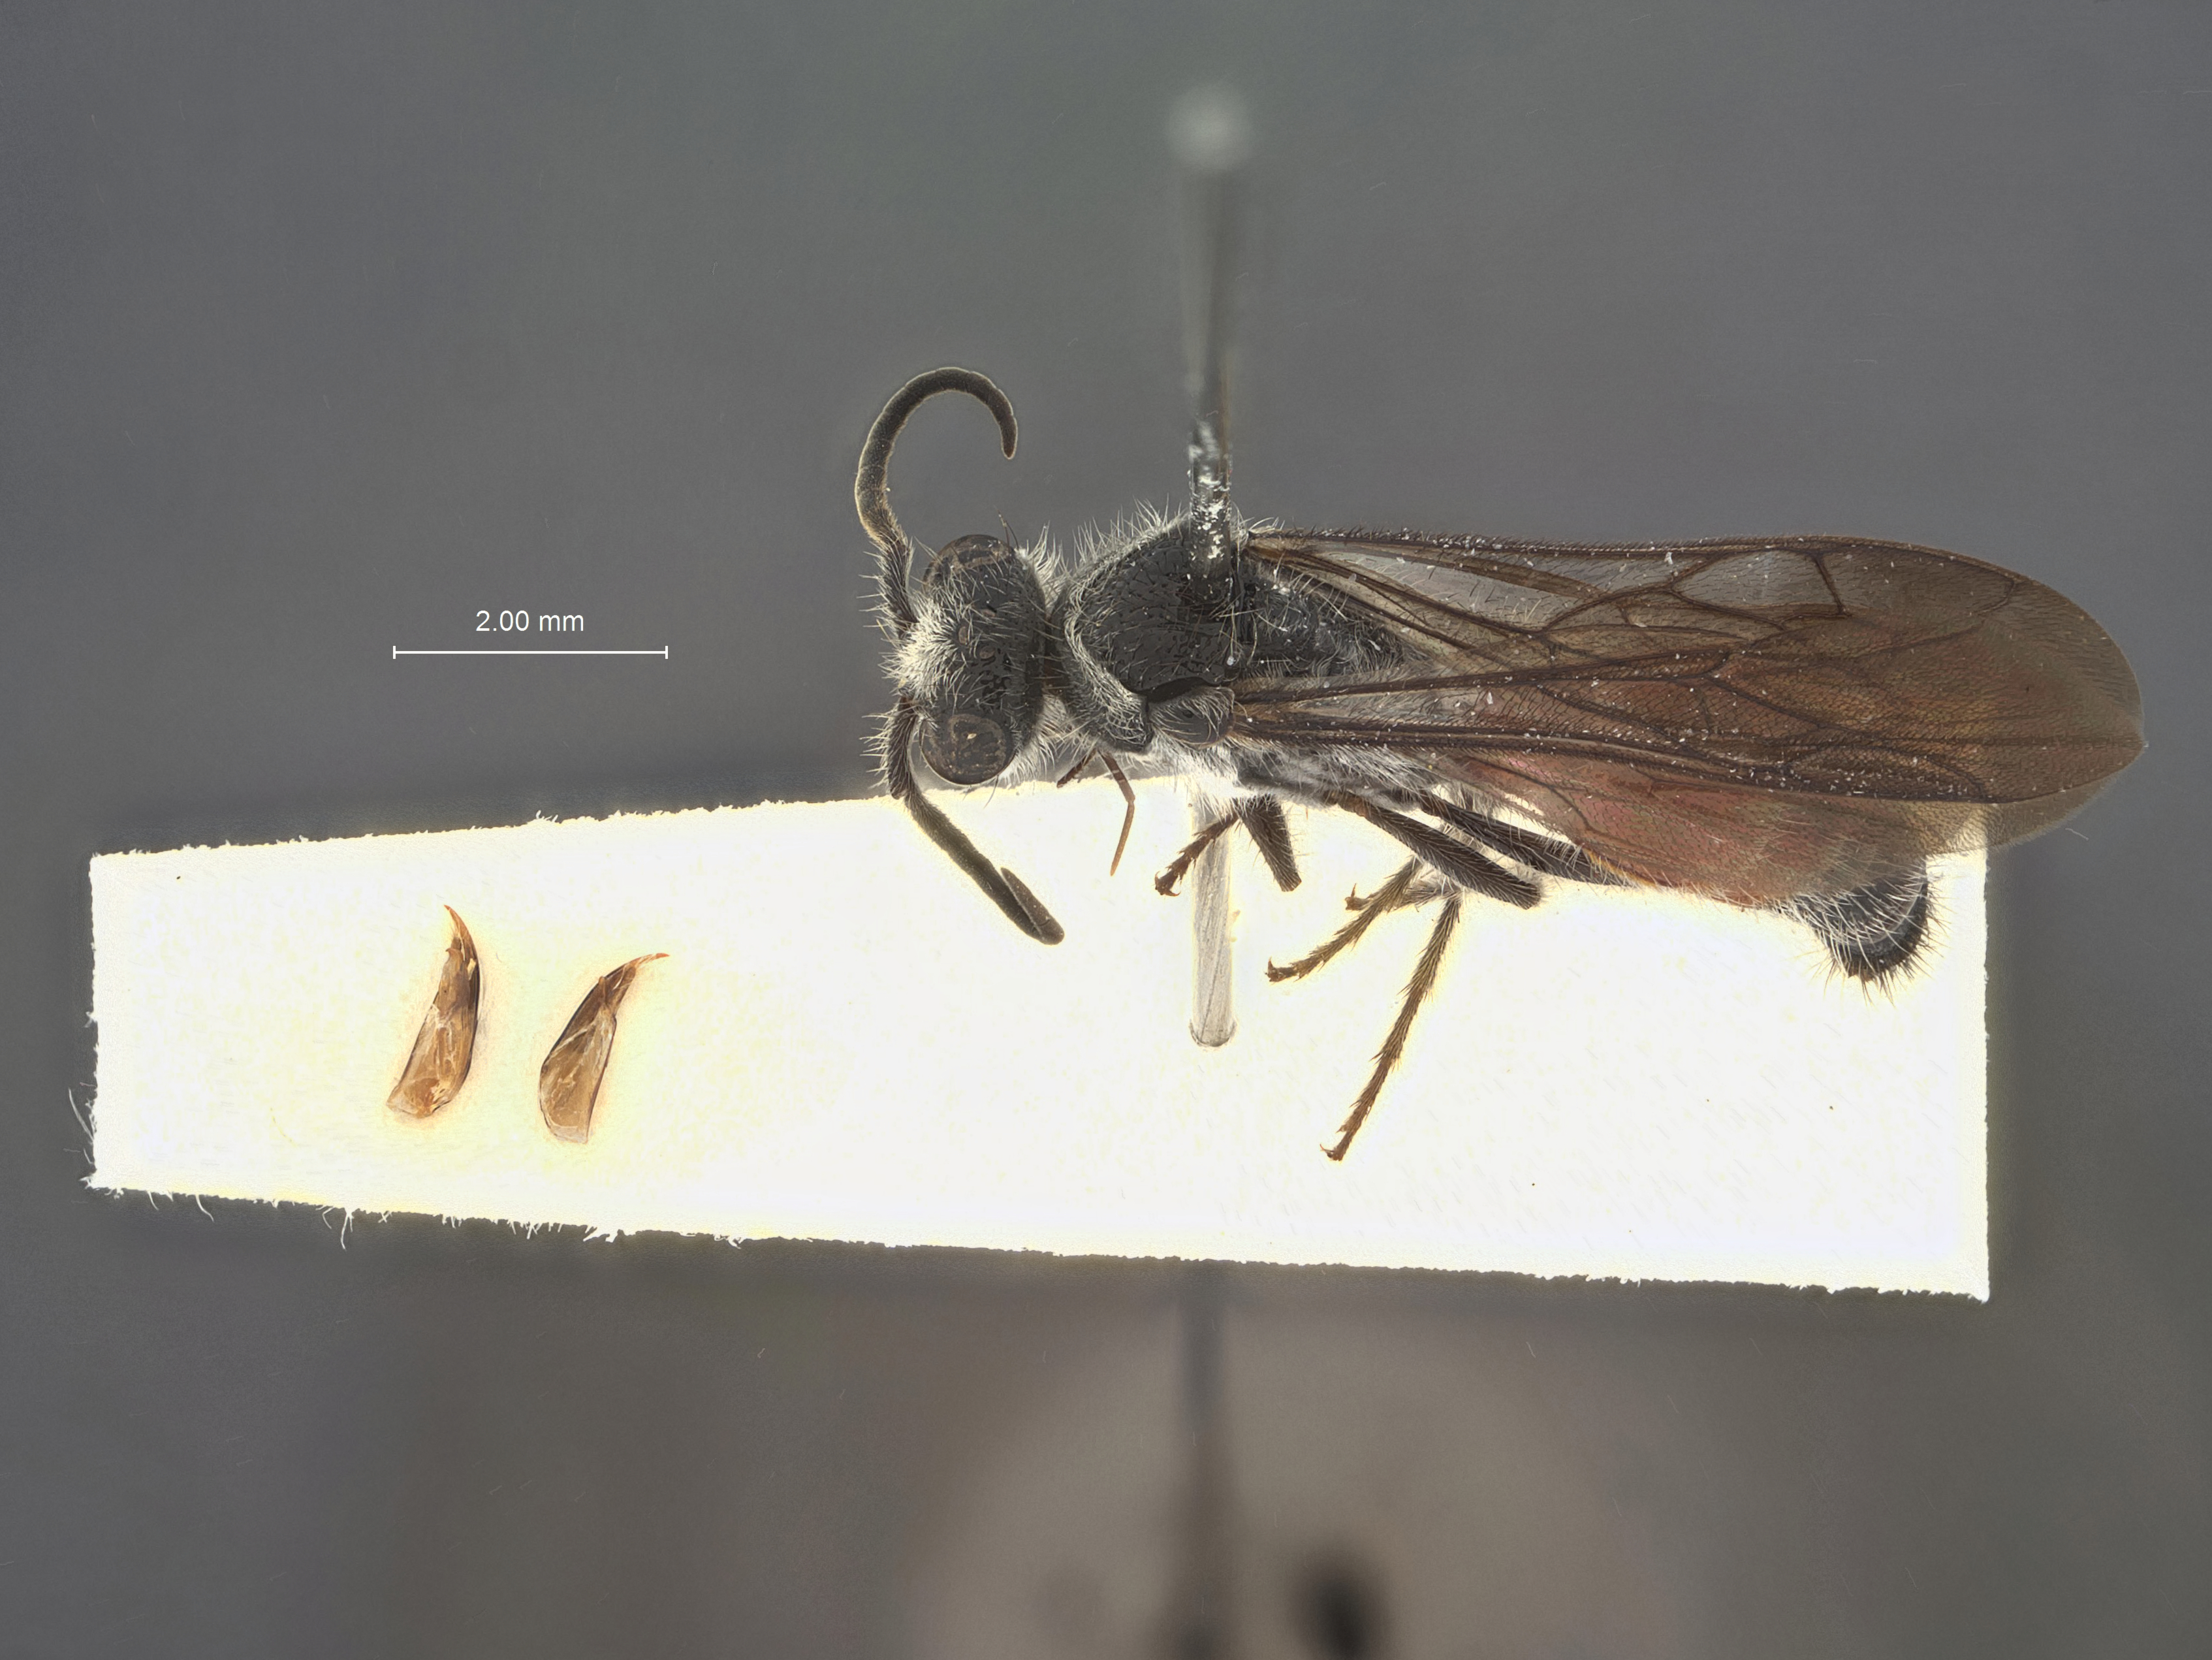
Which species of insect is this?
Smicromyrme cavicola
